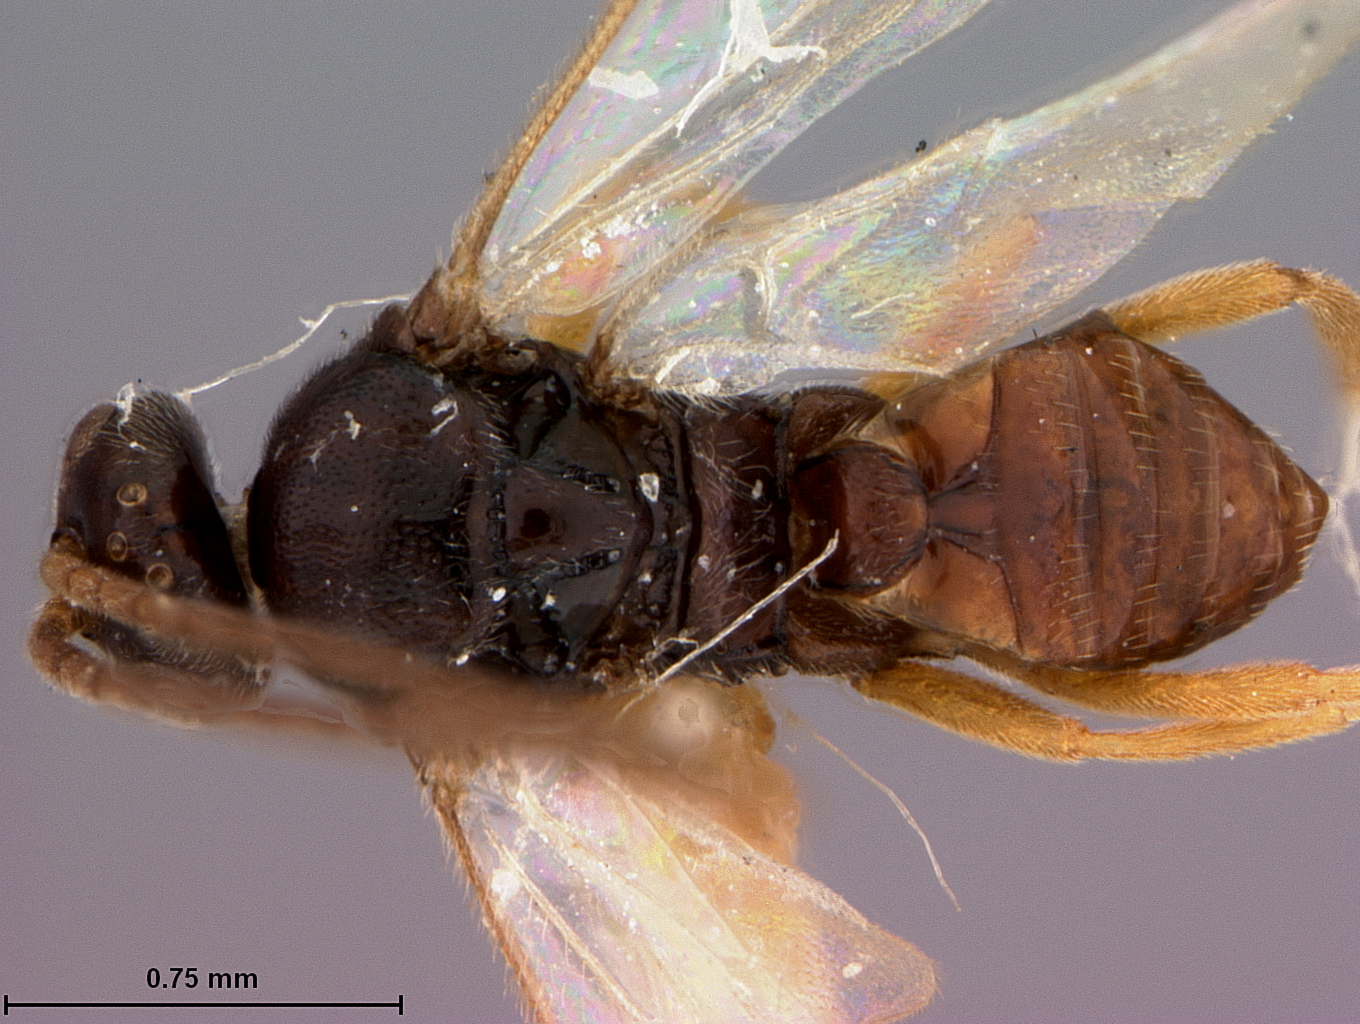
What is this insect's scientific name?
Apanteles acerontiae
